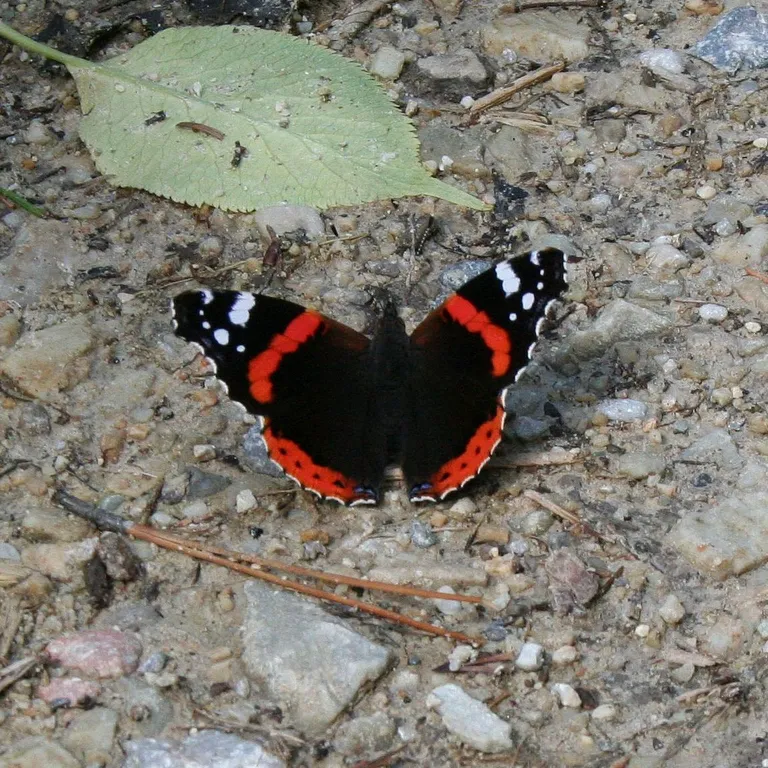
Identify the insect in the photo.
Vanessa atalanta
